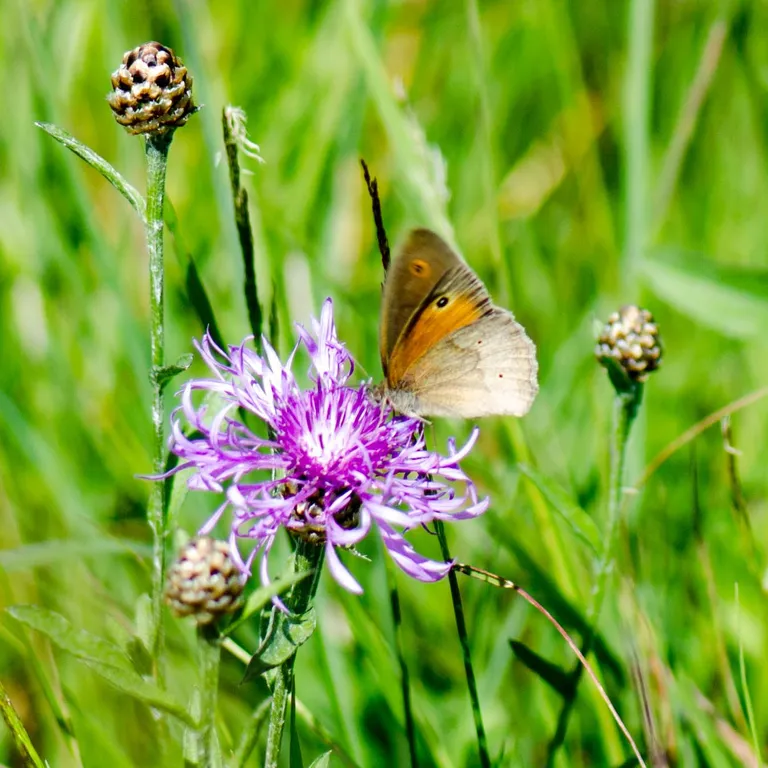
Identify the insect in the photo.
Maniola jurtina
